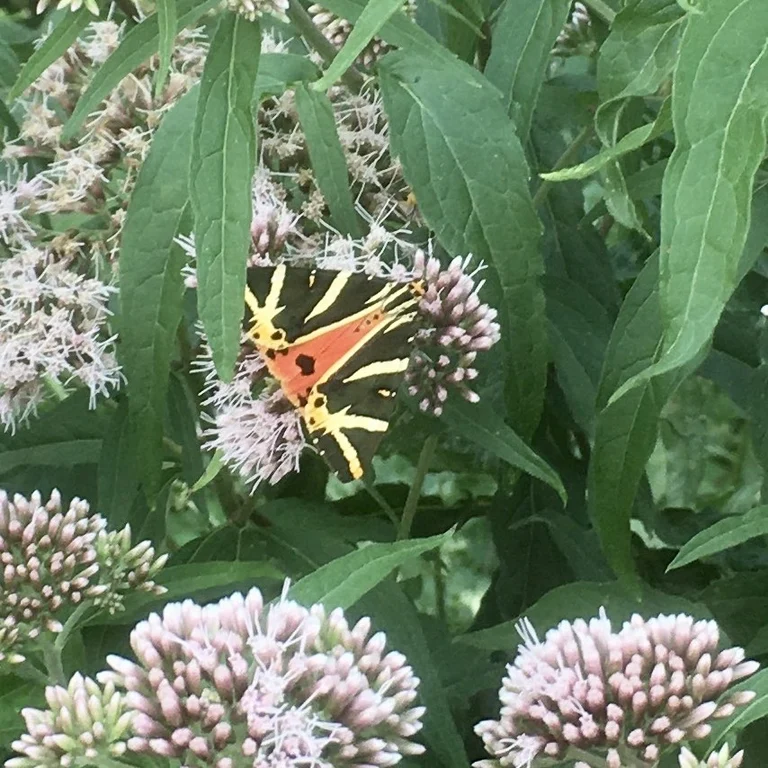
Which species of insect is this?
Euplagia quadripunctaria
